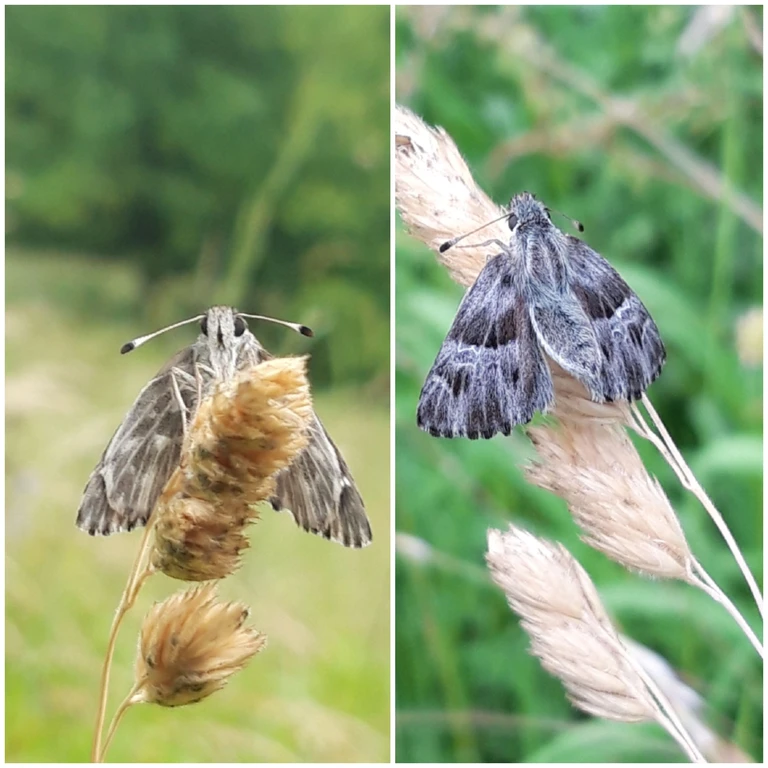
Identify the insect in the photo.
Muschampia floccifera (also Carcharodus floccifera)
